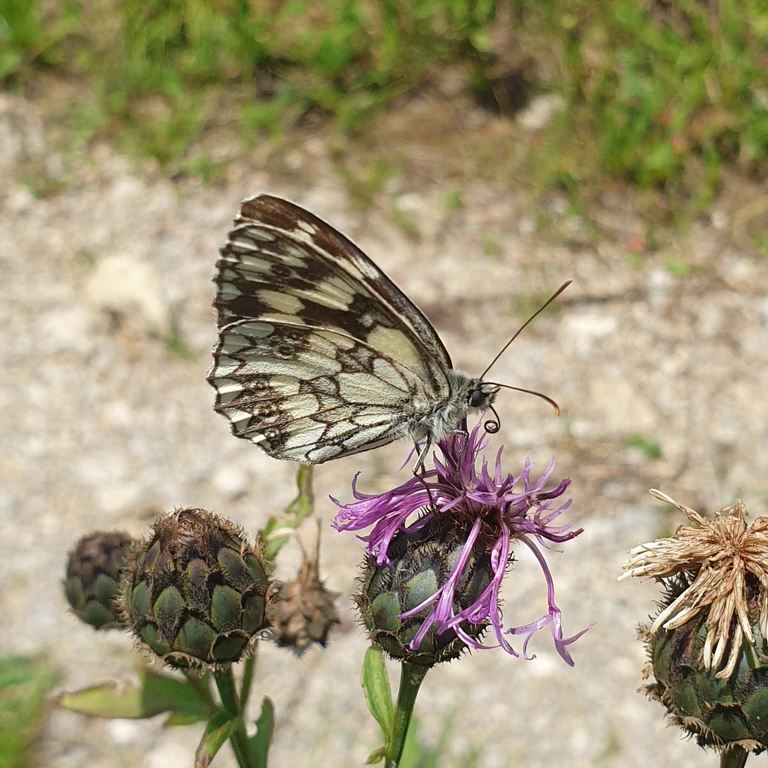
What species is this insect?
Melanargia galathea
